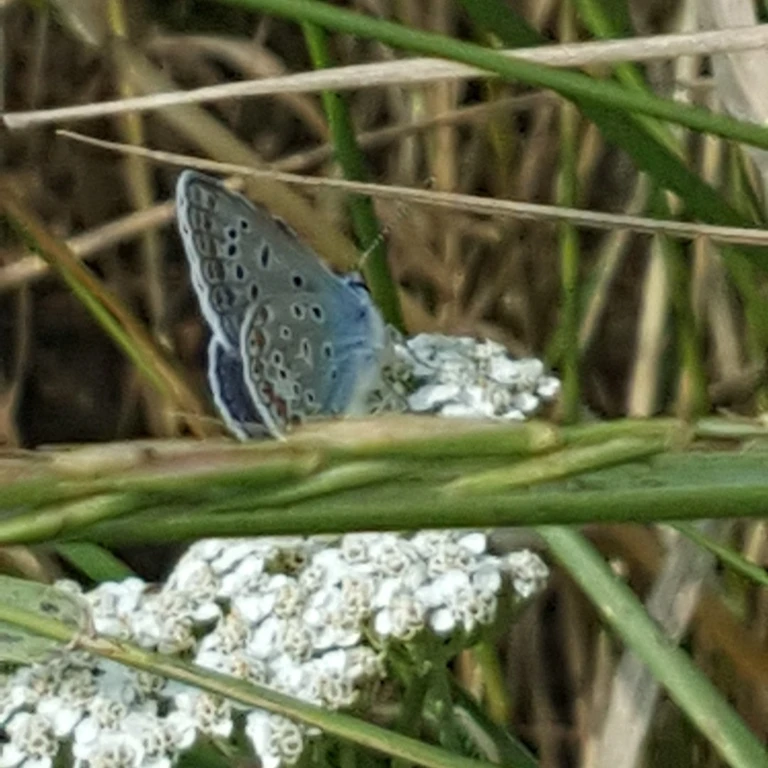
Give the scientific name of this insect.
Polyommatus icarus
